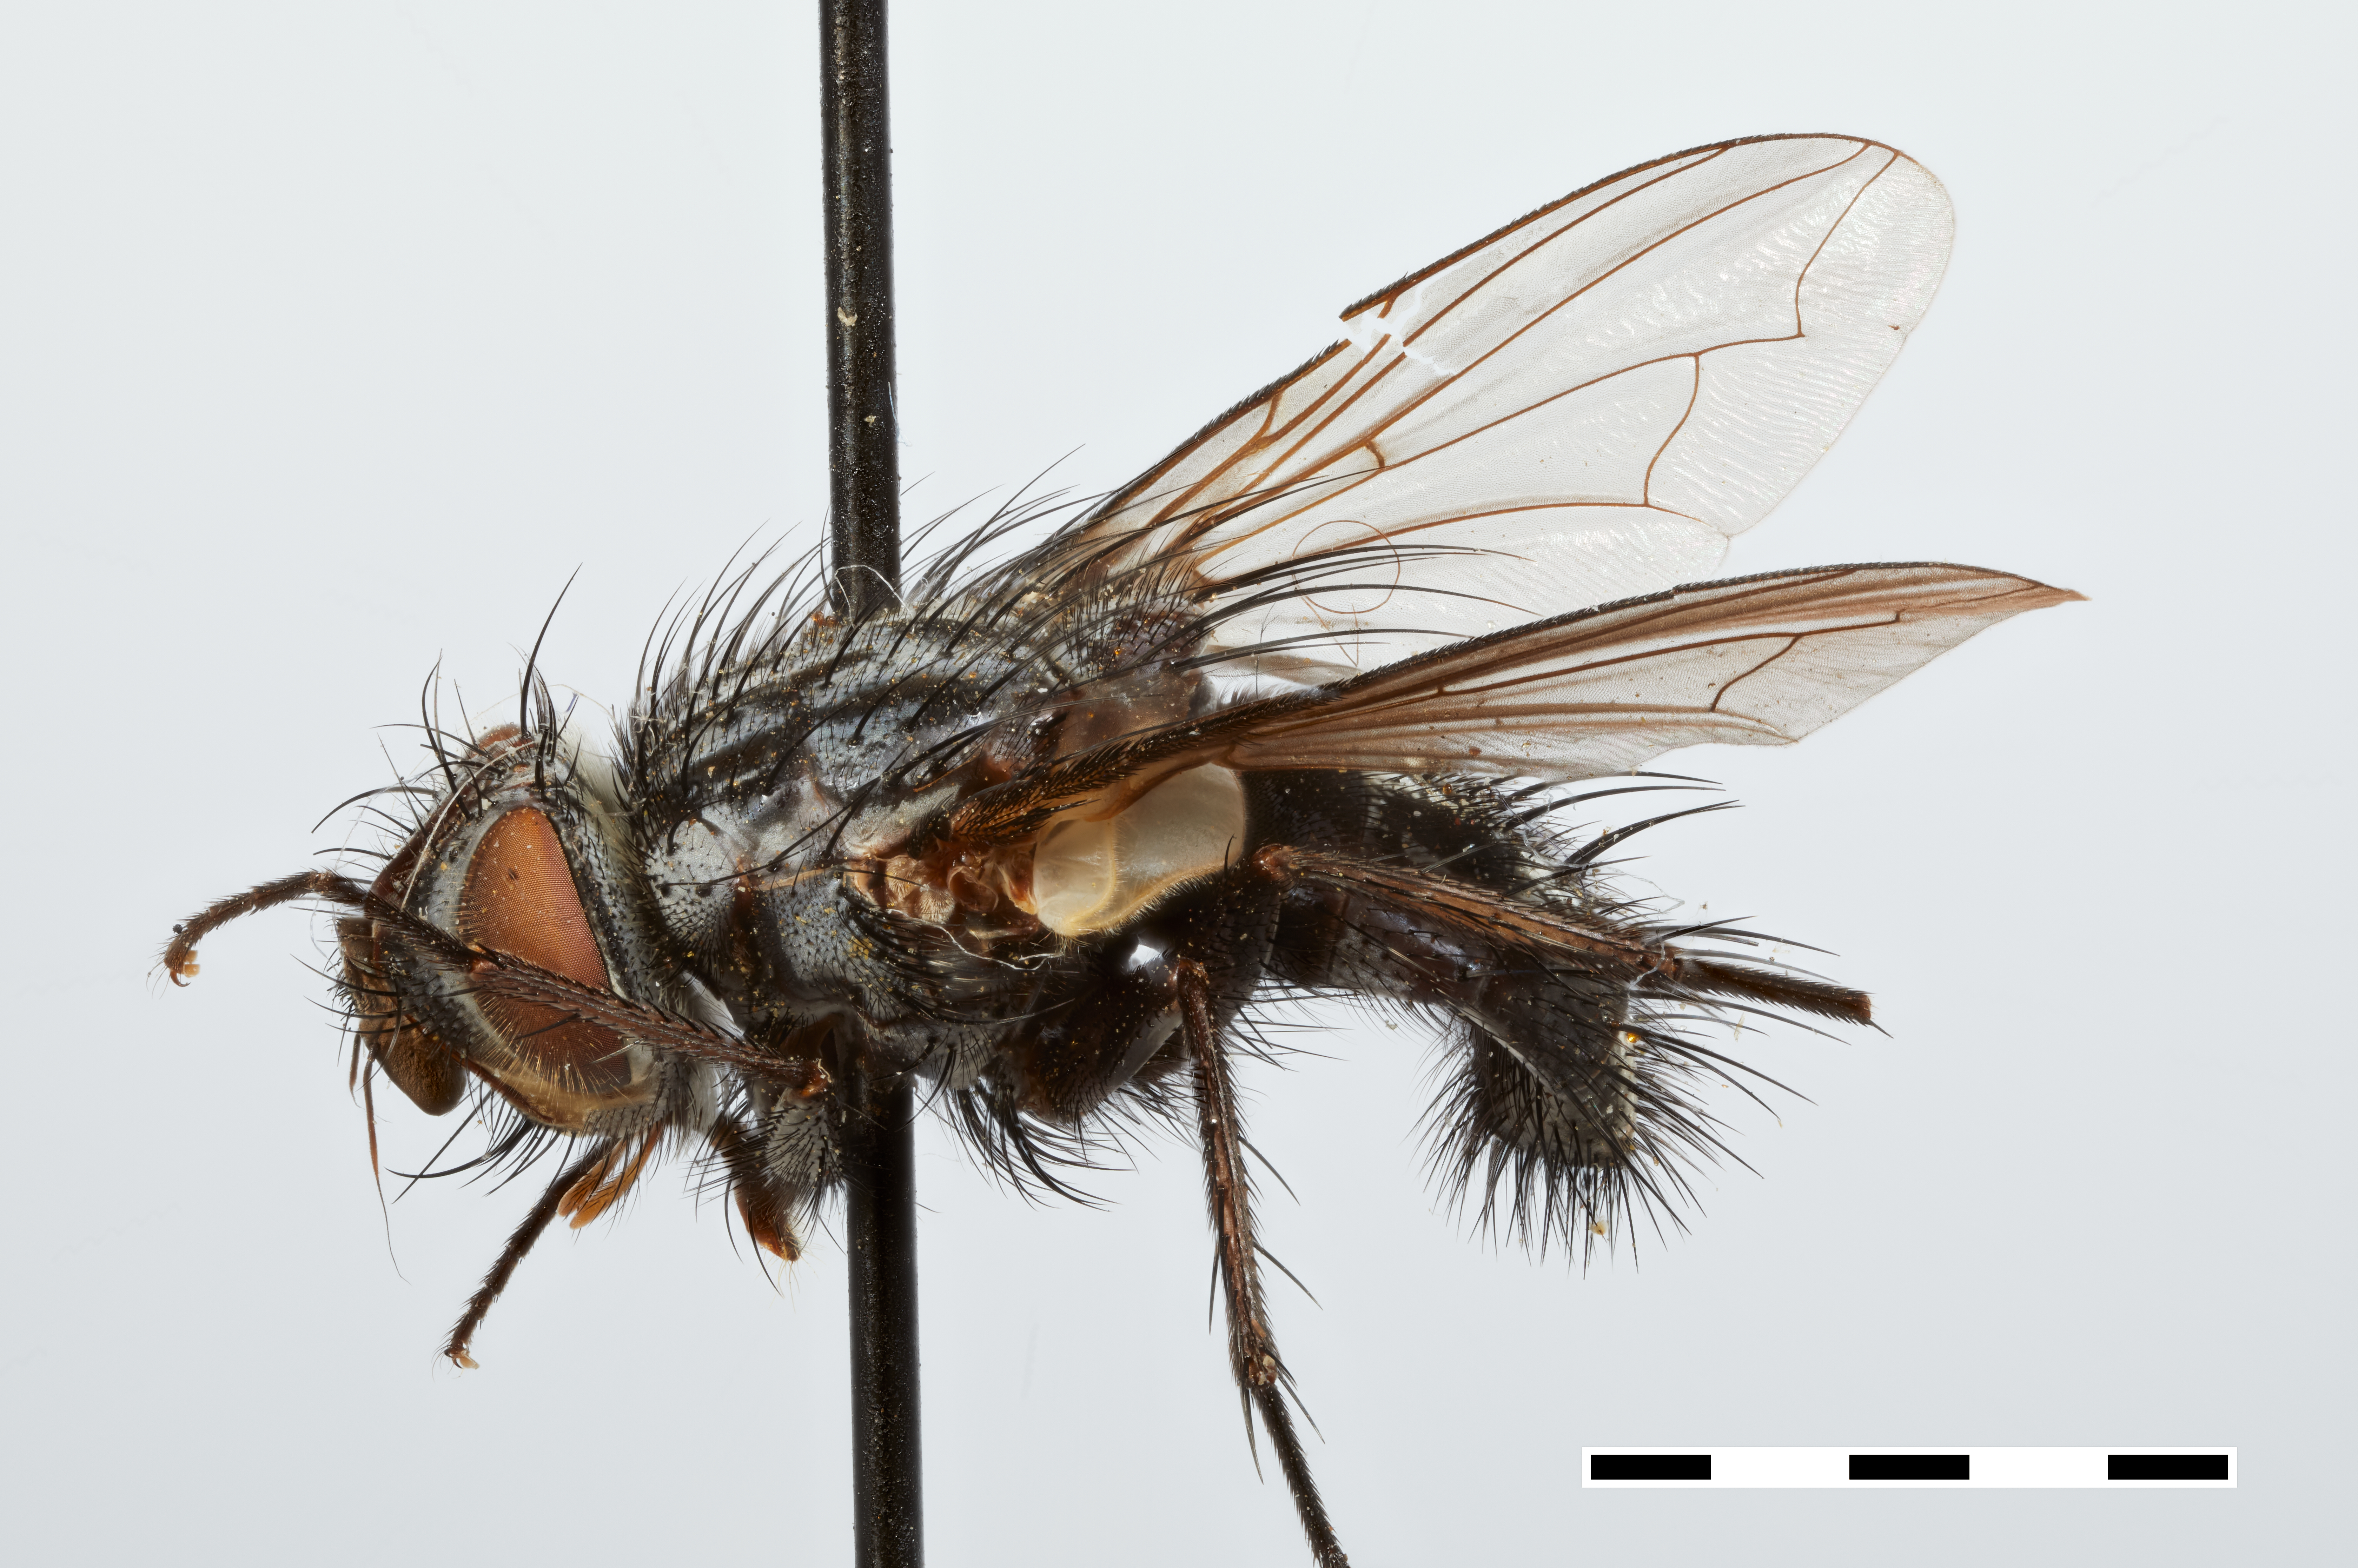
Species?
Phorocera bullocki
